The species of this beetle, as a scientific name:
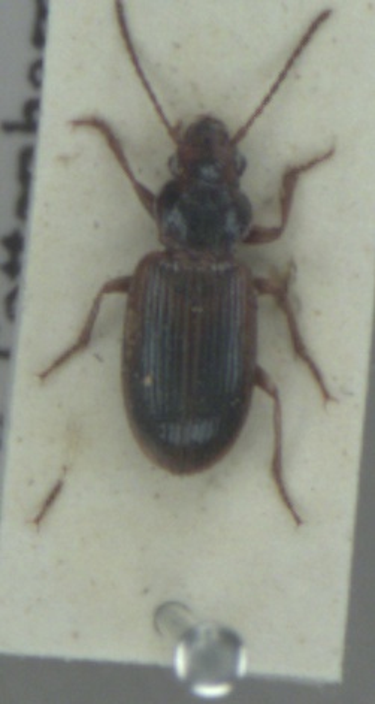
Dicheirotrichus gustavii
